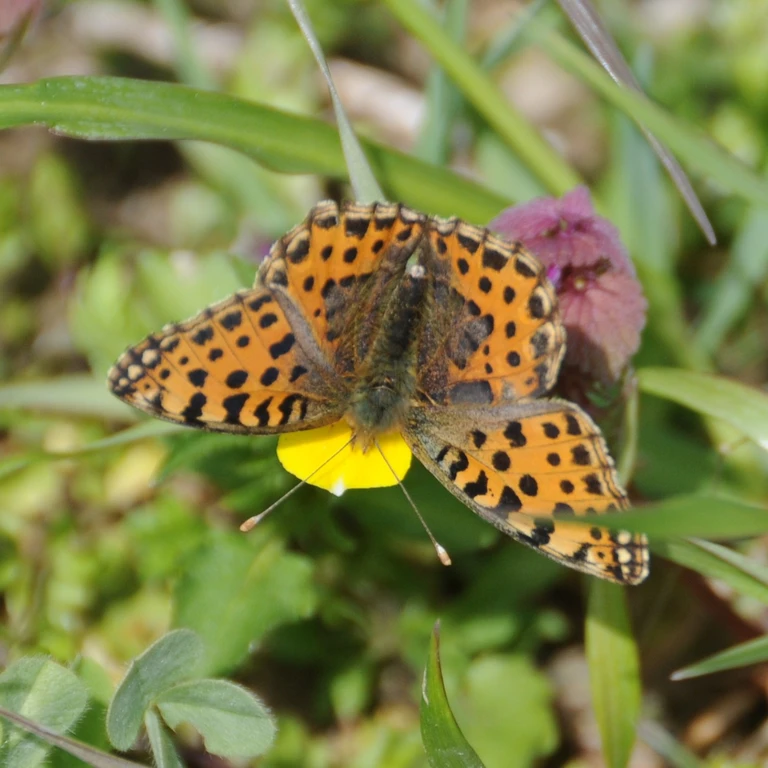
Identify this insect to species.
Issoria lathonia
